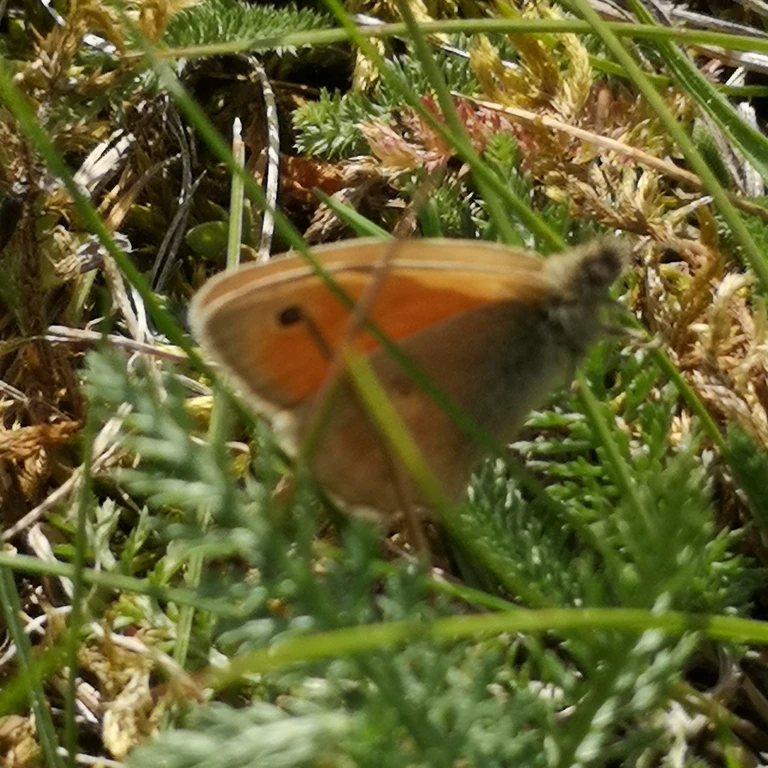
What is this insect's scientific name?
Coenonympha pamphilus
